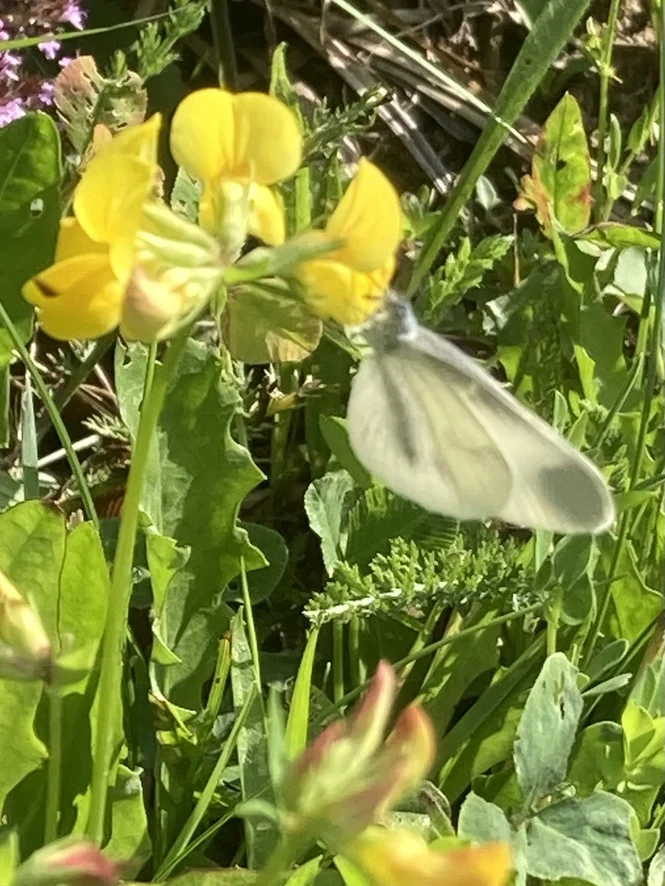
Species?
Leptidea sinapis/juvernica
